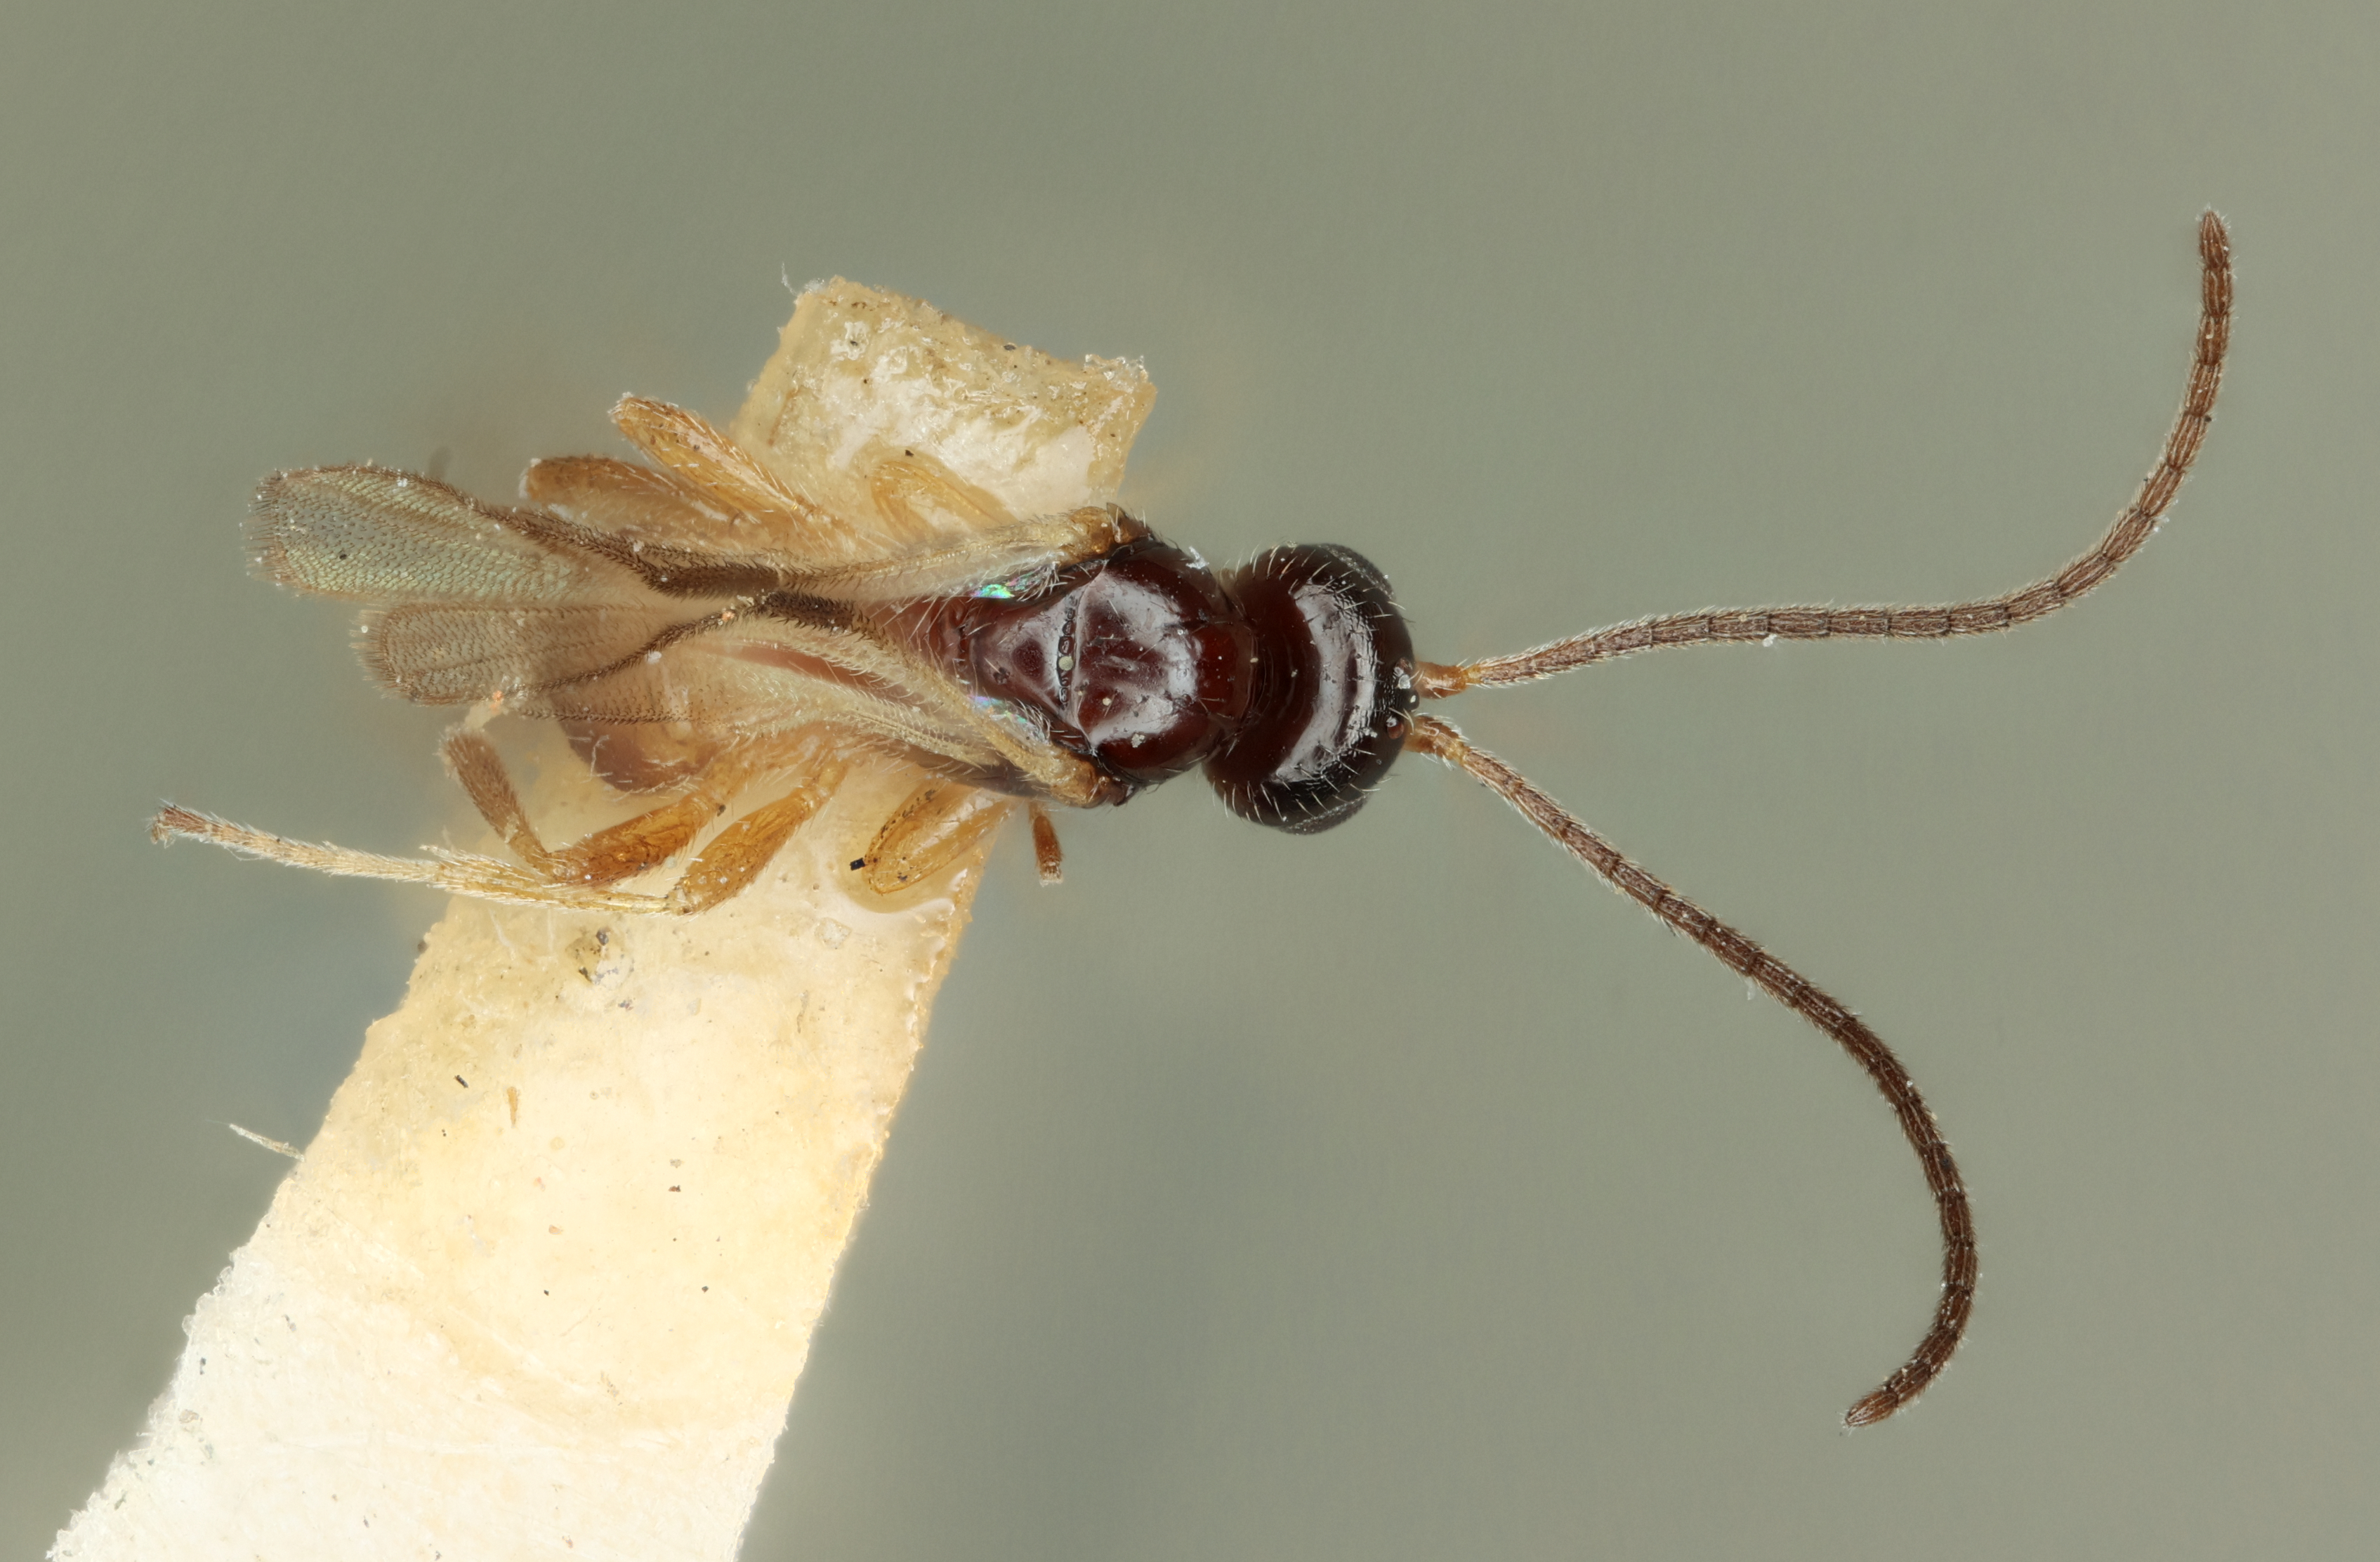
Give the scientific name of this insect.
Gnaptodon bicolor
